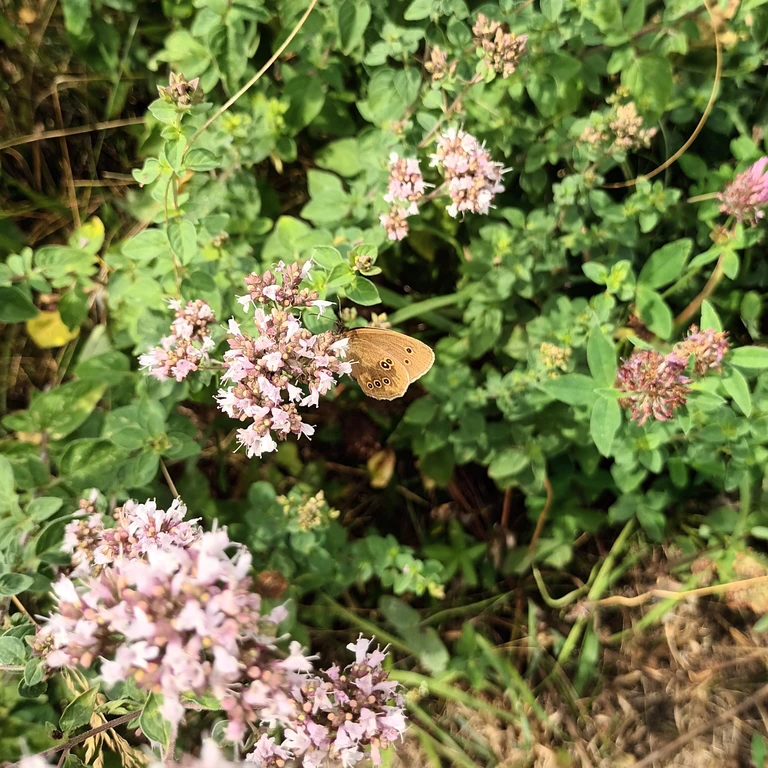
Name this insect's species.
Aphantopus hyperantus
